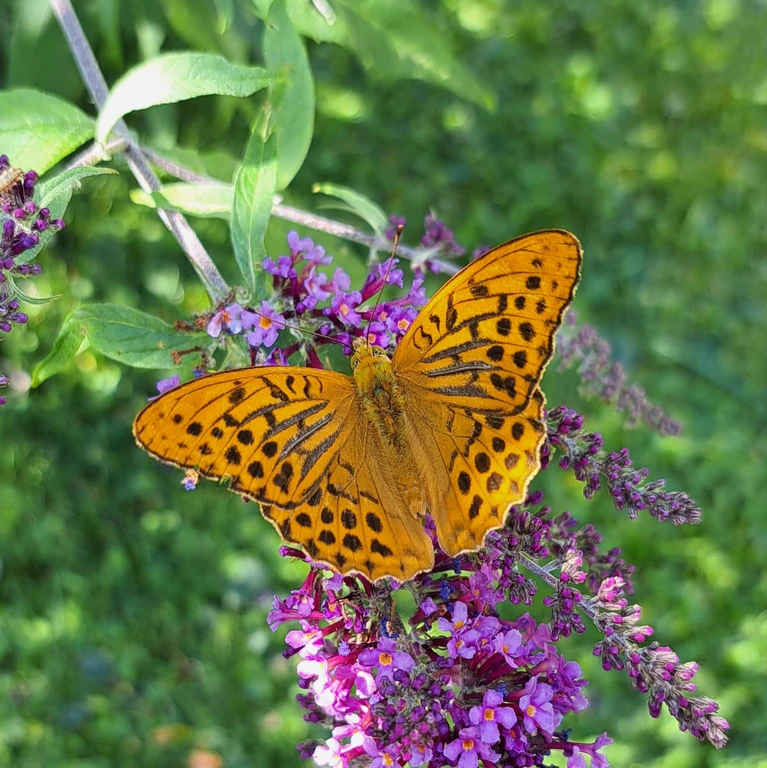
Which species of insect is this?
Argynnis paphia
